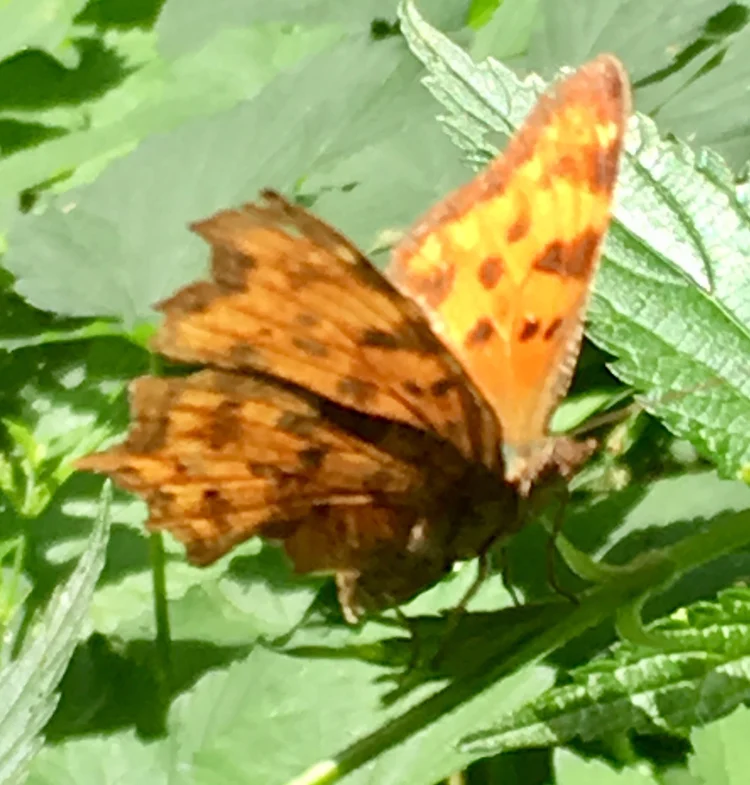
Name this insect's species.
Polygonia c-album
